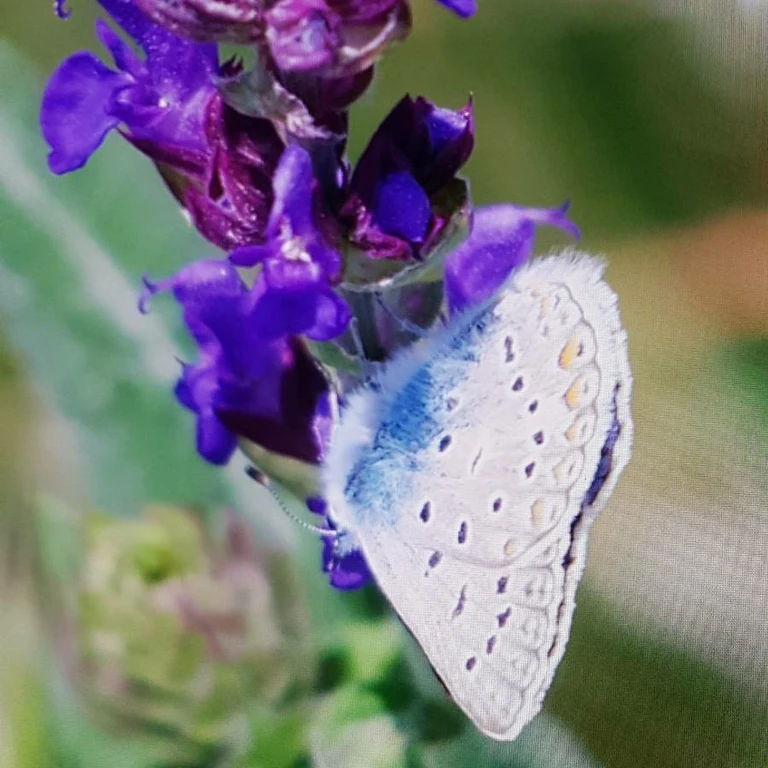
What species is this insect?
Polyommatus icarus
